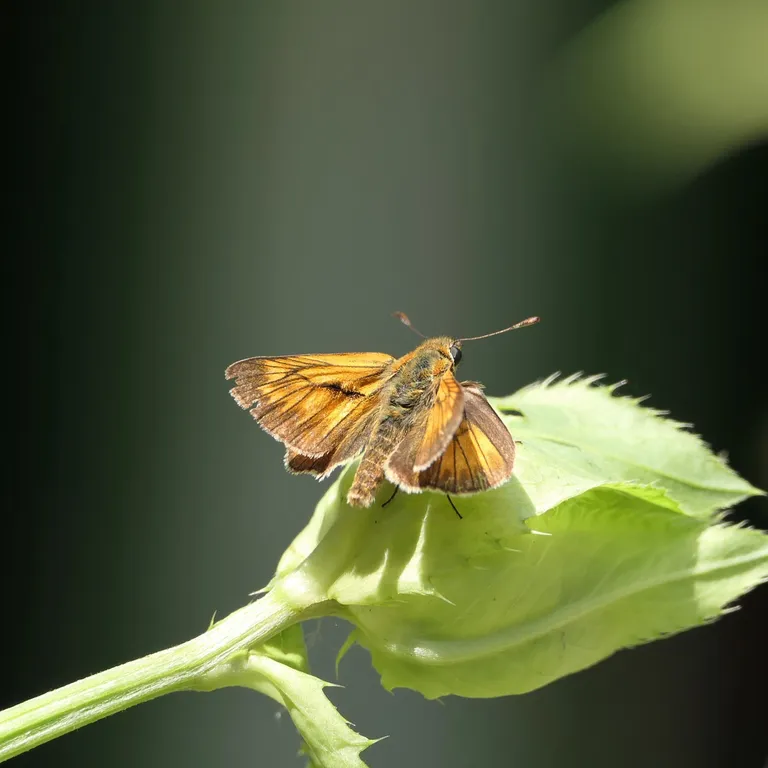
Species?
Ochlodes sylvanus (also Ochlodes venata)
